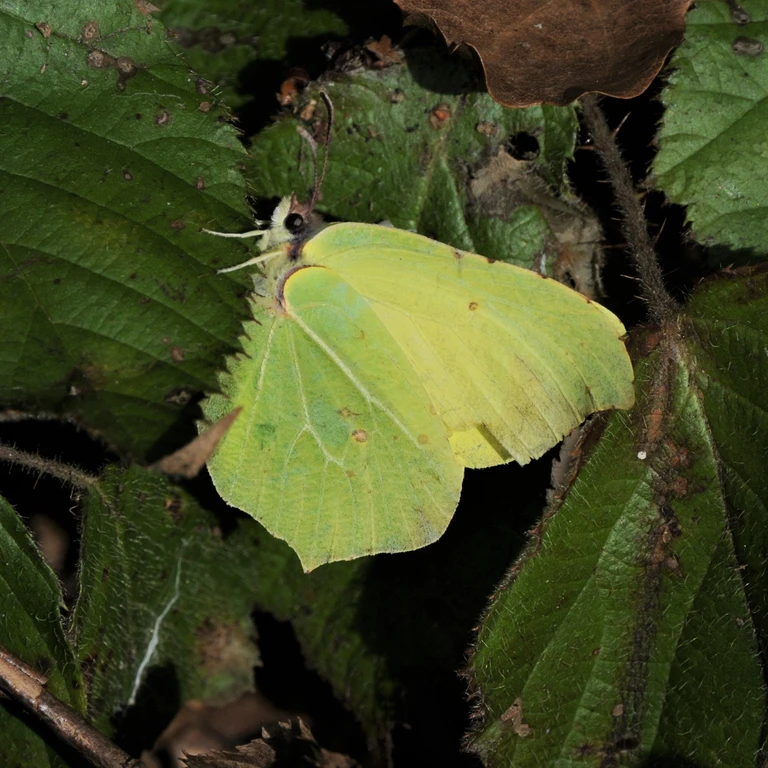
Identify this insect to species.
Gonepteryx rhamni
